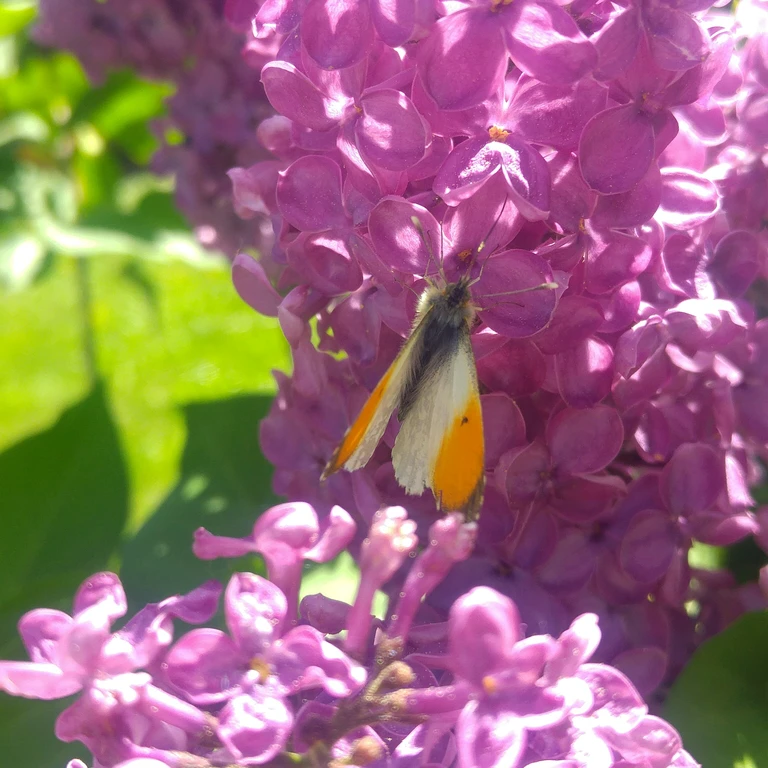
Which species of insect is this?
Anthocharis cardamines
